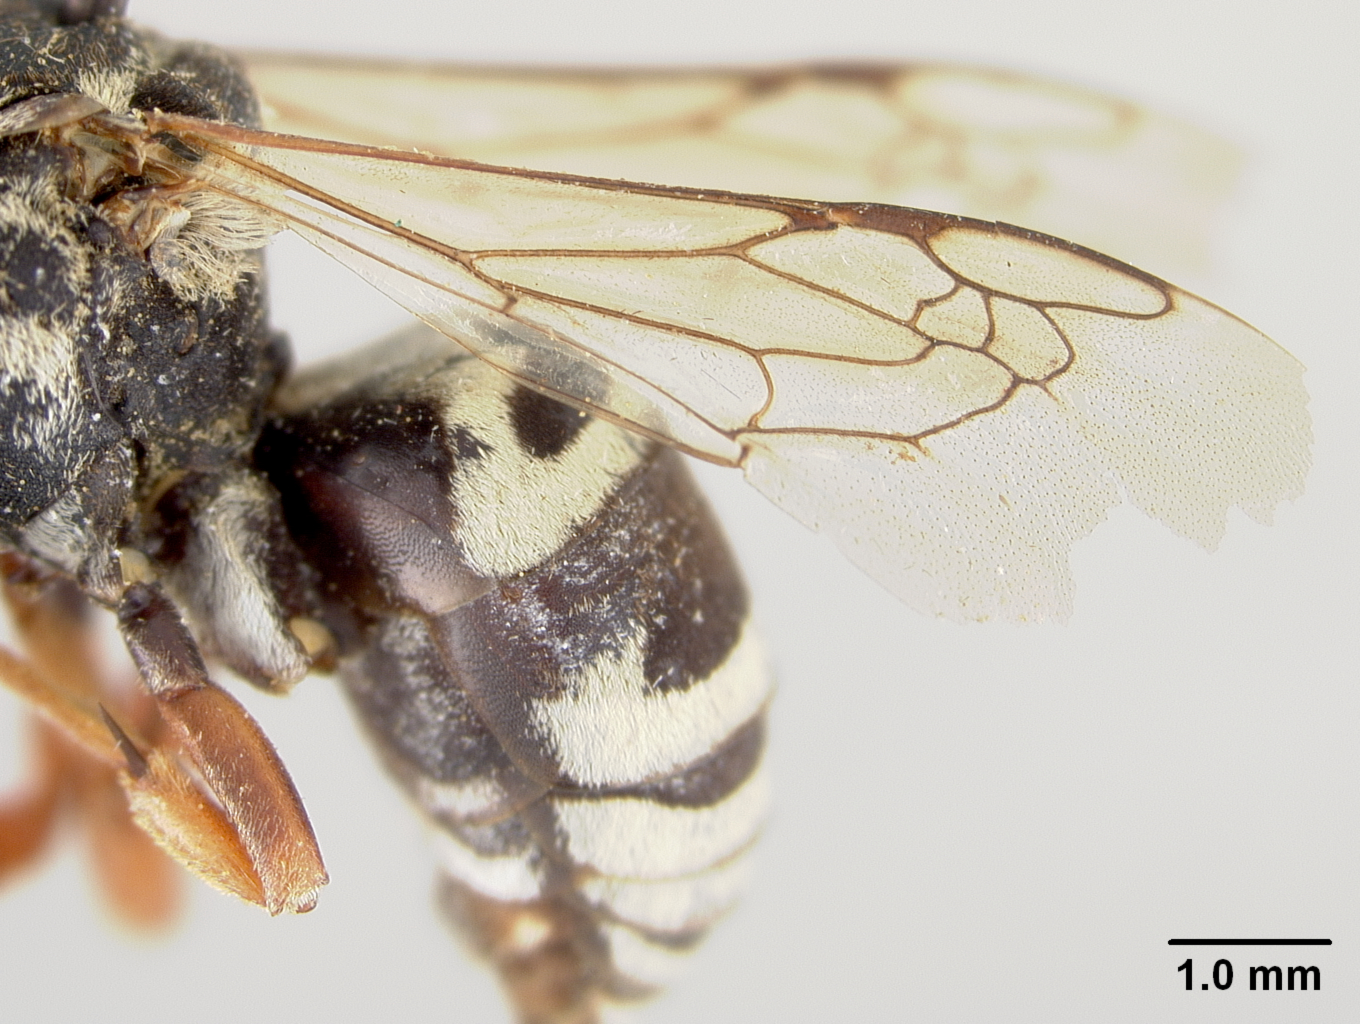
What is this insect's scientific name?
Triepeolus helianthi
